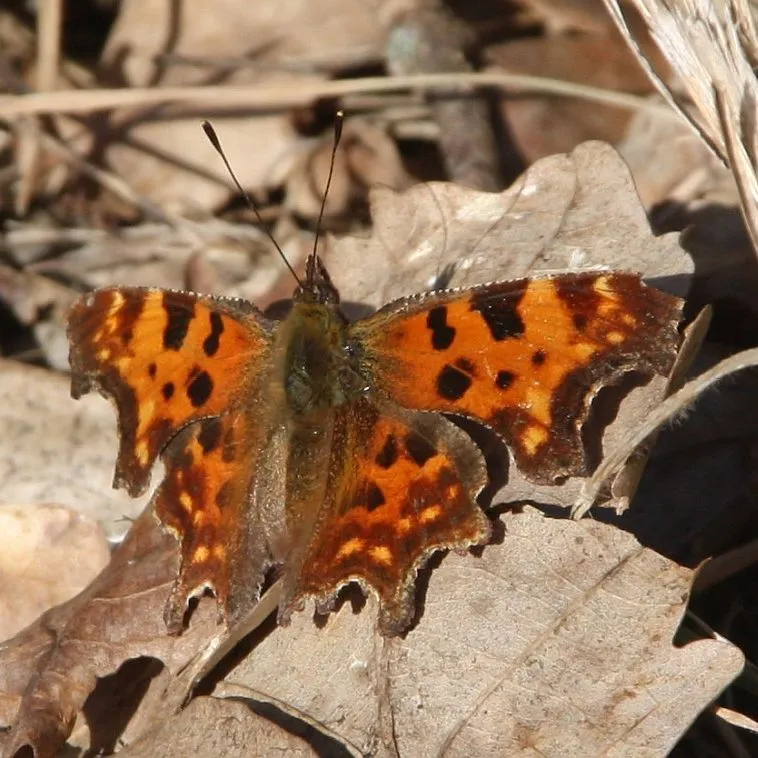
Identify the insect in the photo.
Polygonia c-album
